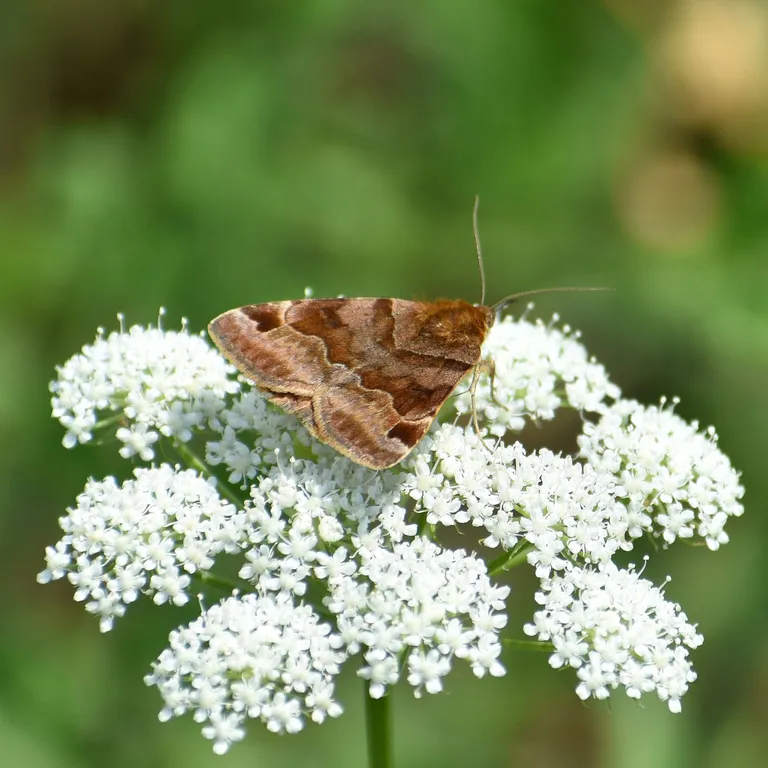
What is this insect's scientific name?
Euclidia glyphica
